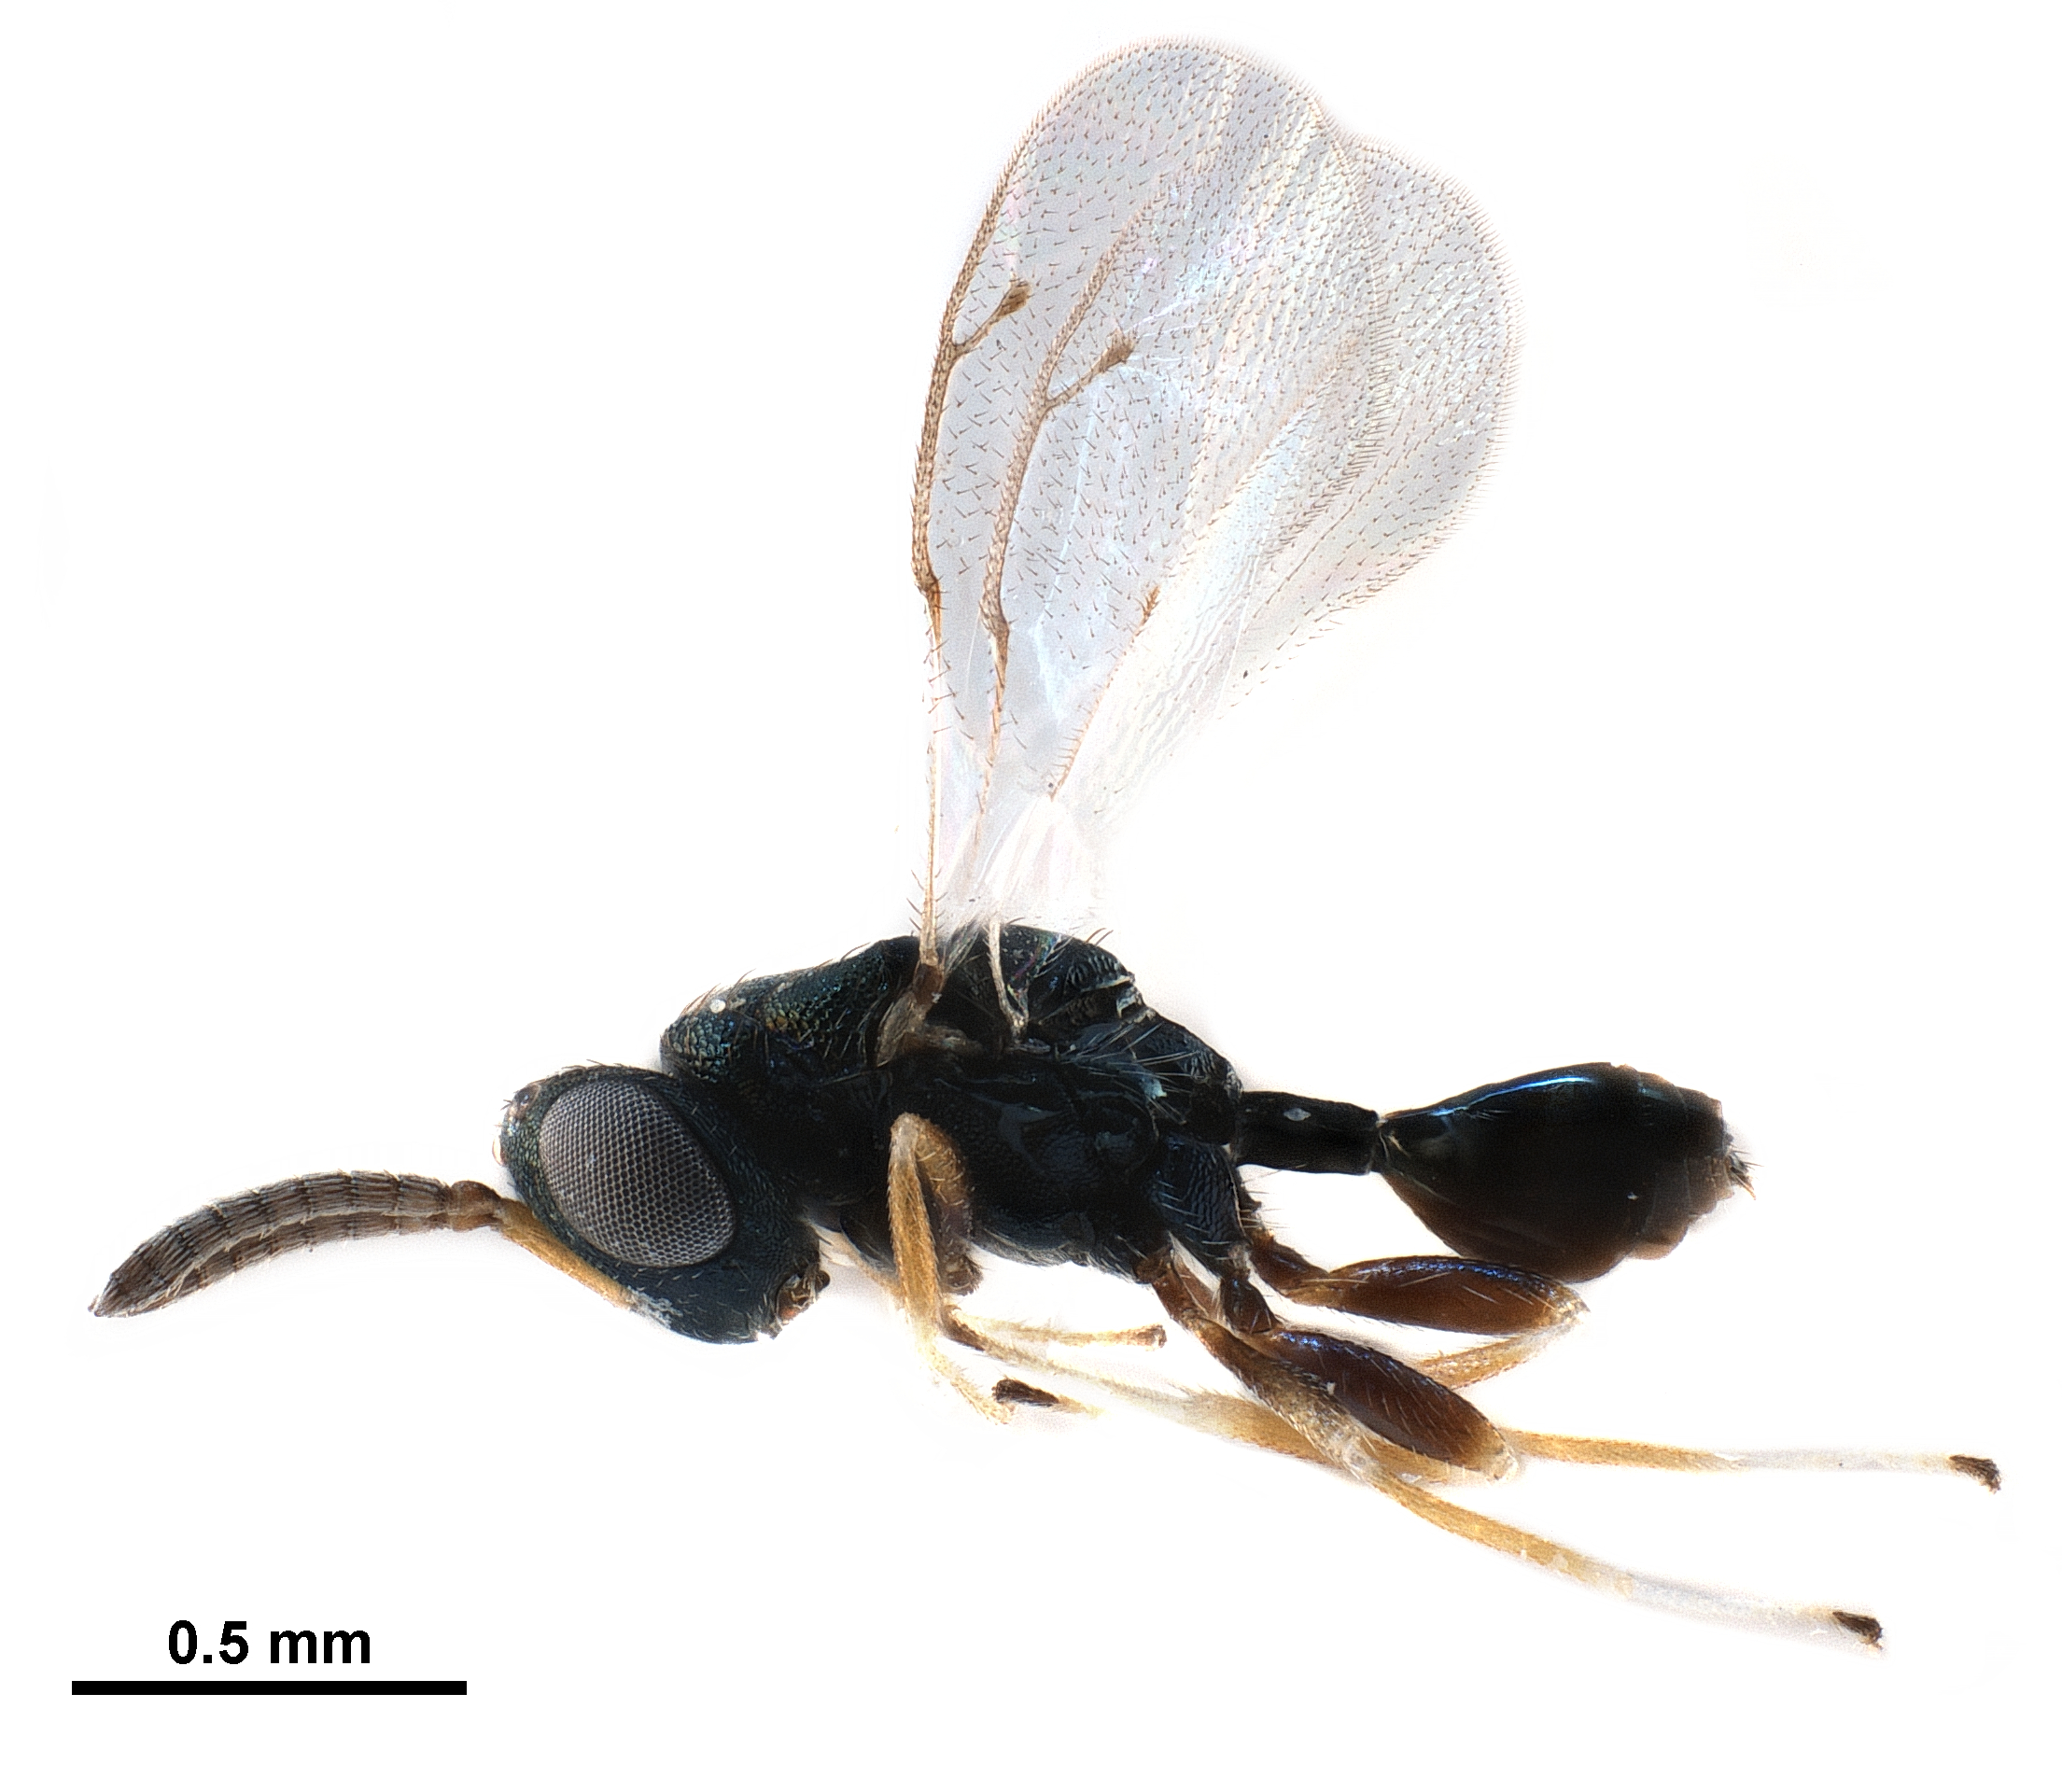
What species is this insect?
Mauleus iligneus
